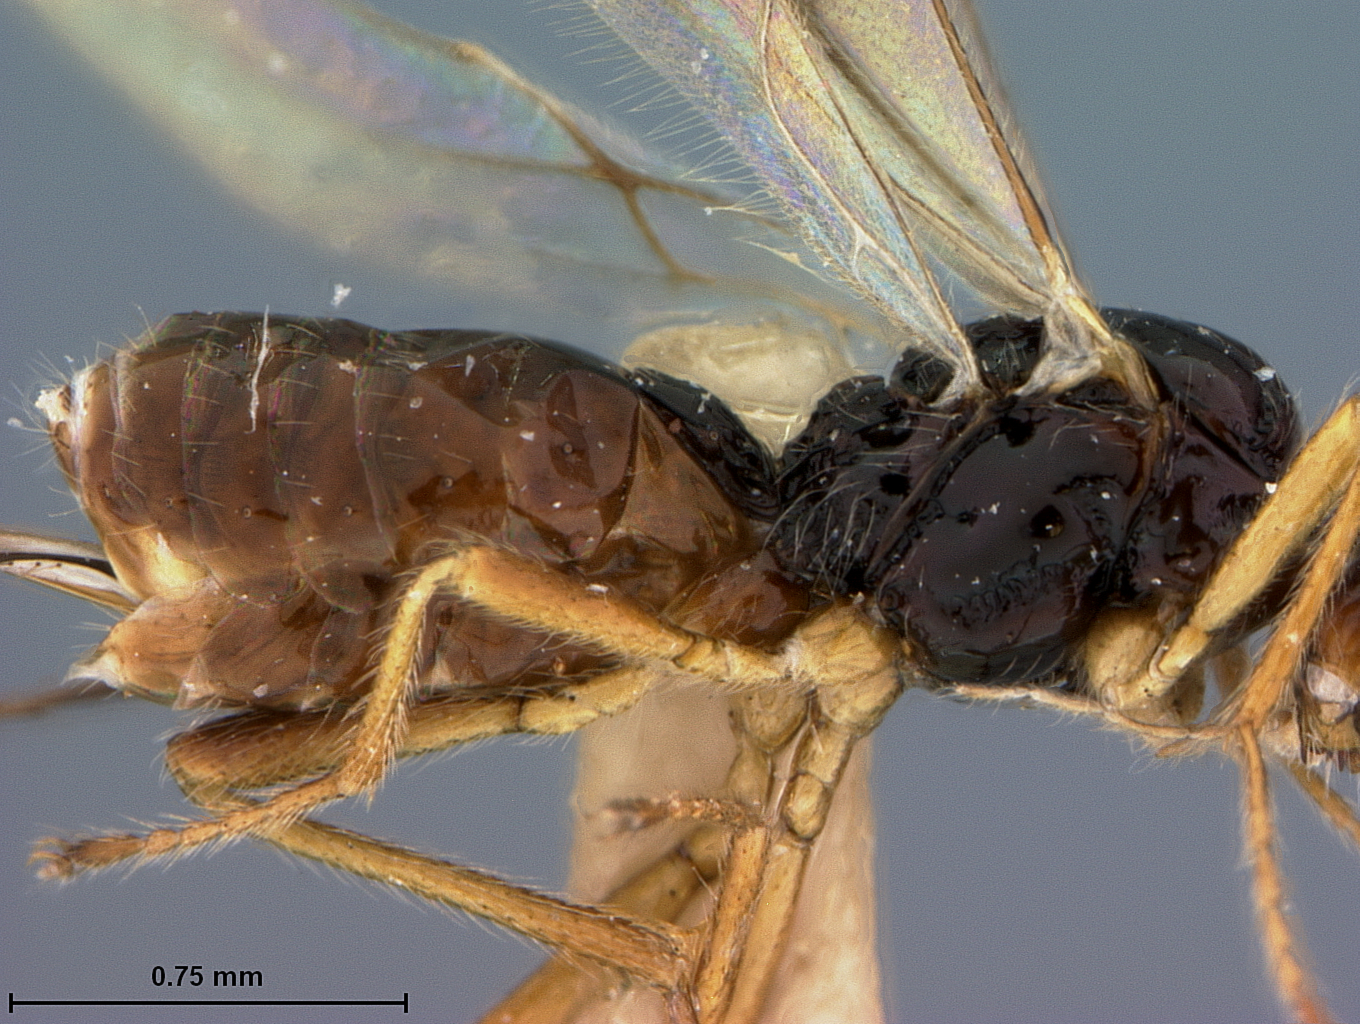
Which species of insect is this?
Phaenocarpa lyra
